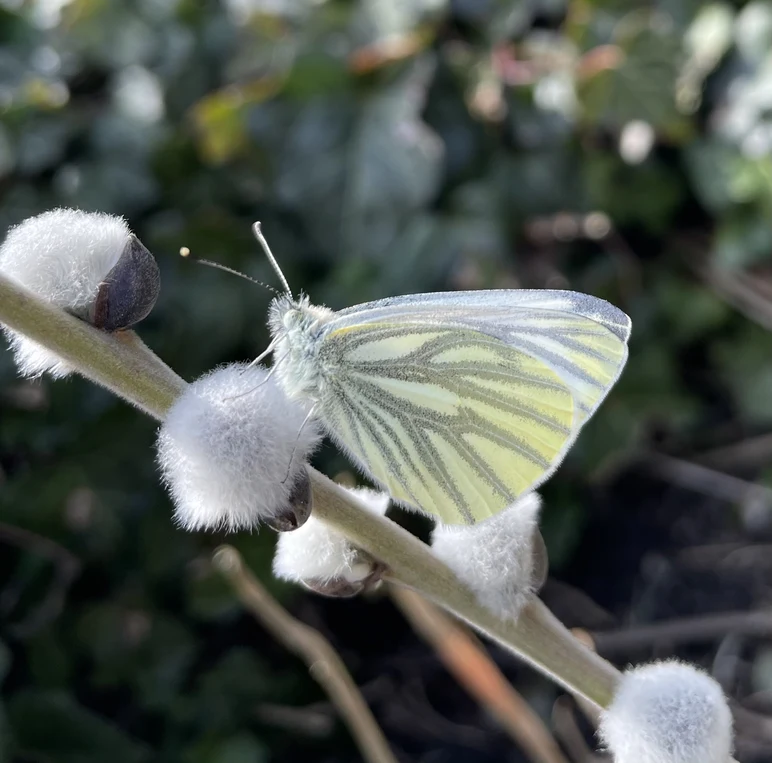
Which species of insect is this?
Pieris napi
